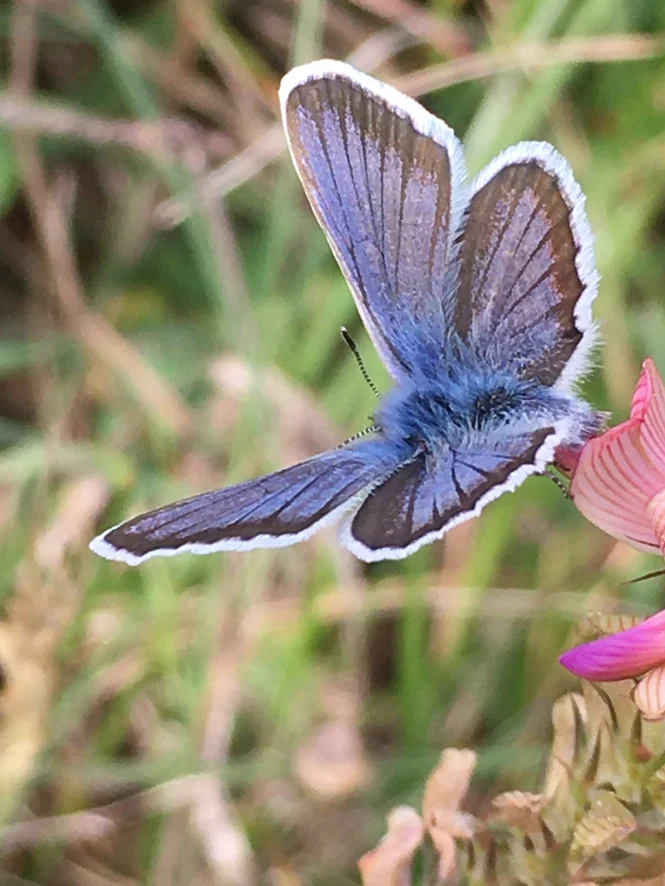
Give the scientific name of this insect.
Plebejus argus
